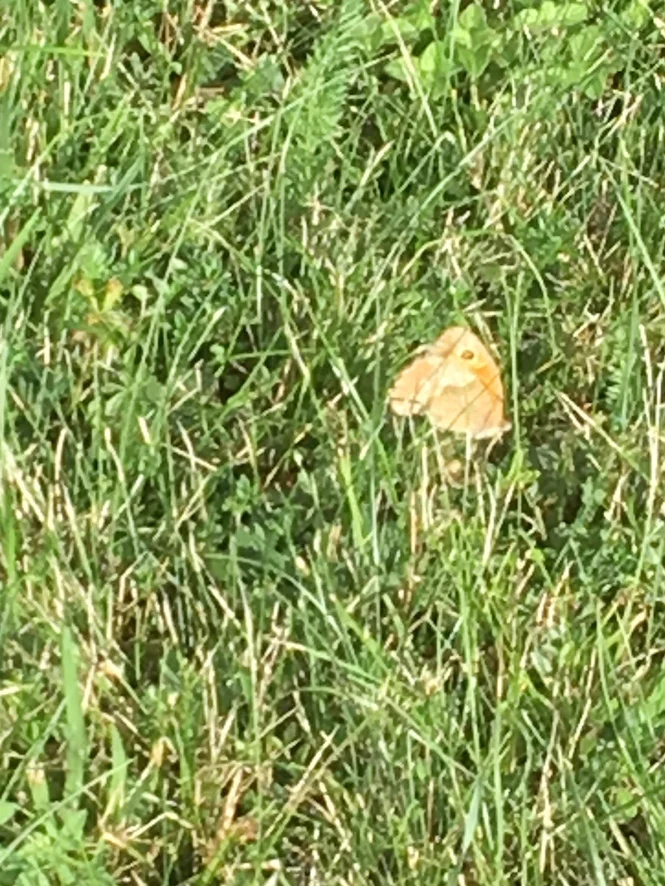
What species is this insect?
Maniola jurtina
